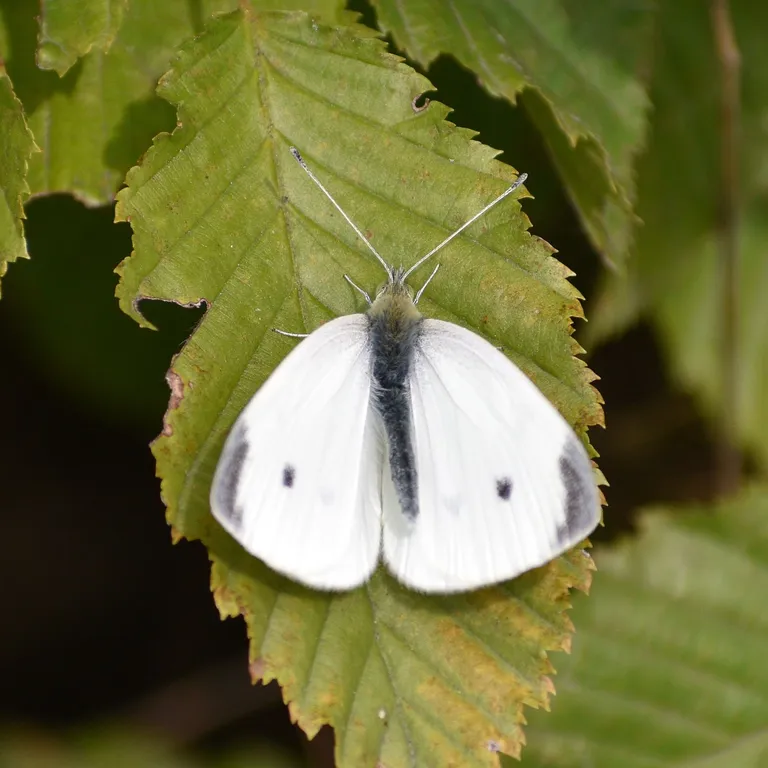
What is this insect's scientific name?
Pieris rapae
